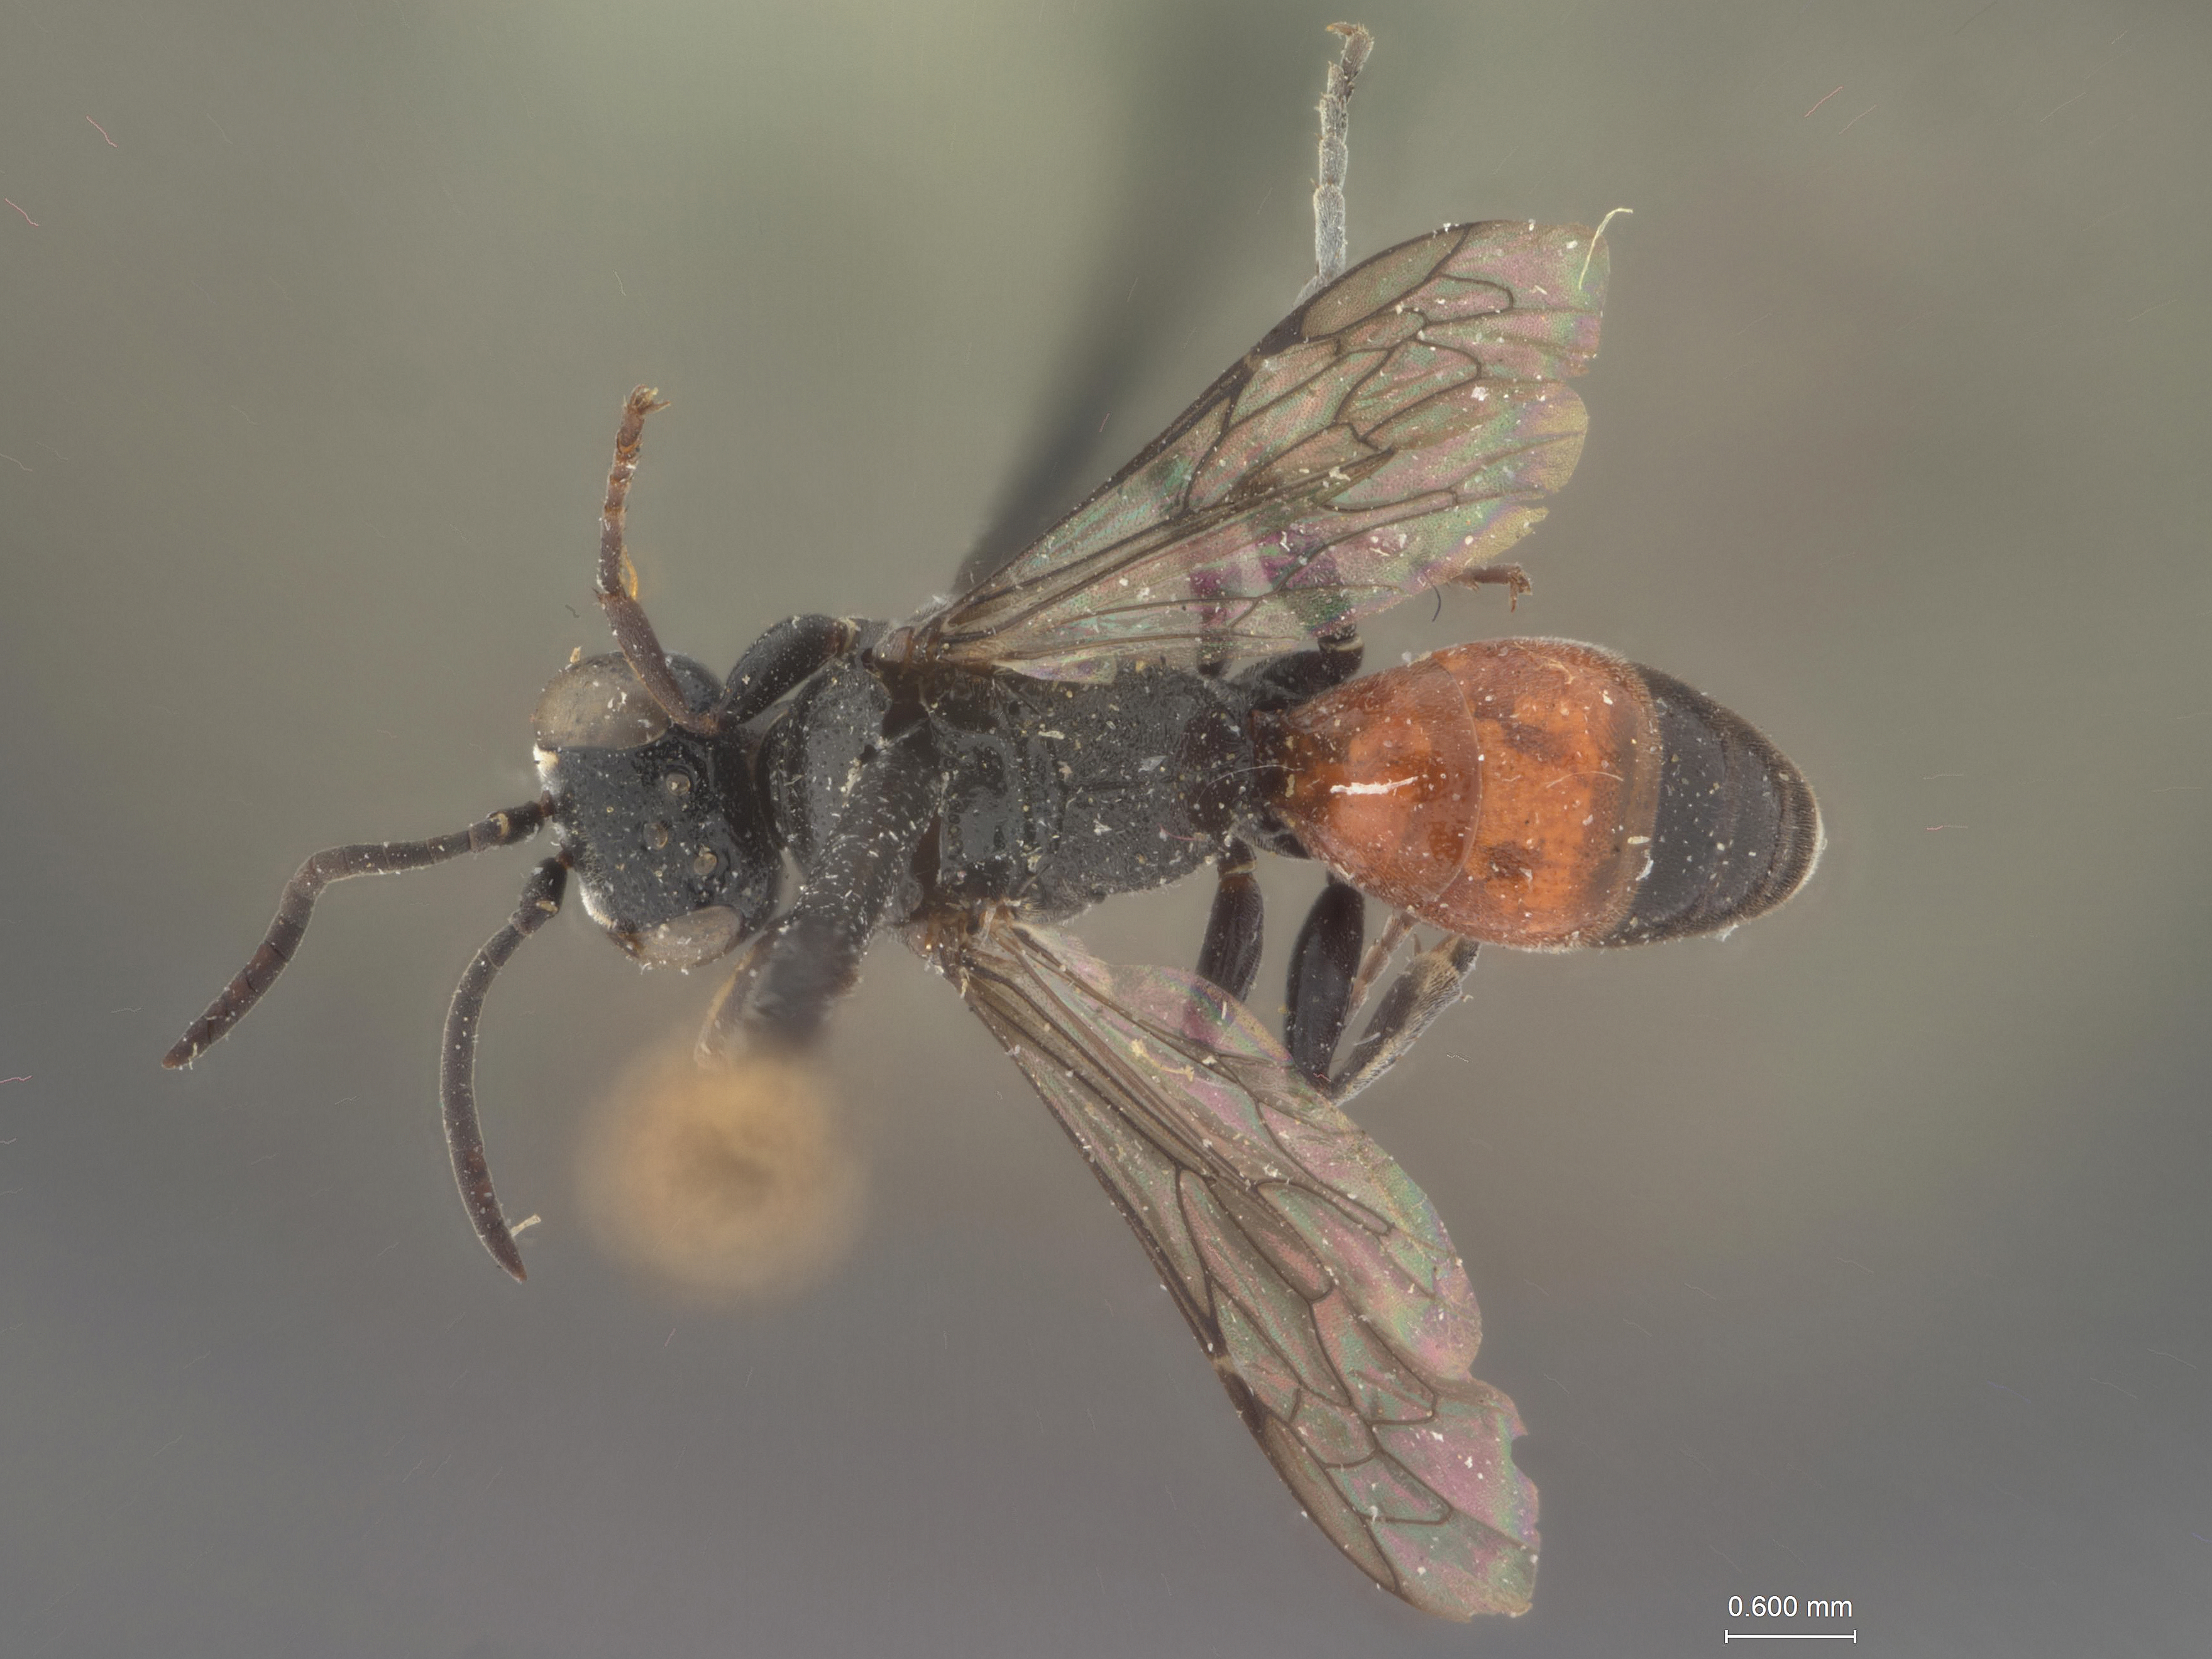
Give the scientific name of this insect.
Dienoplus immaculatus
